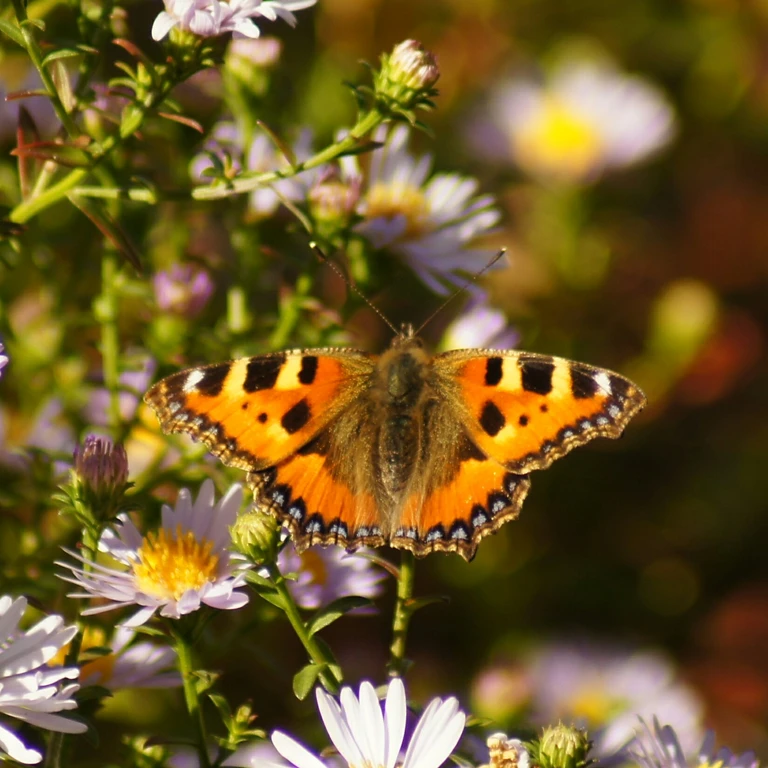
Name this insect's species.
Aglais urticae
